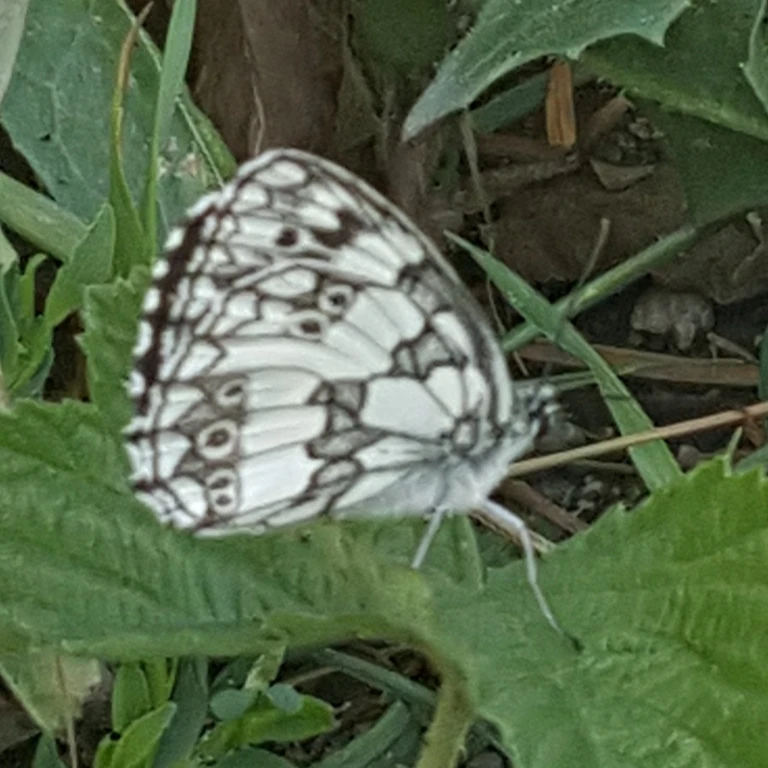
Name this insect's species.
Melanargia galathea
